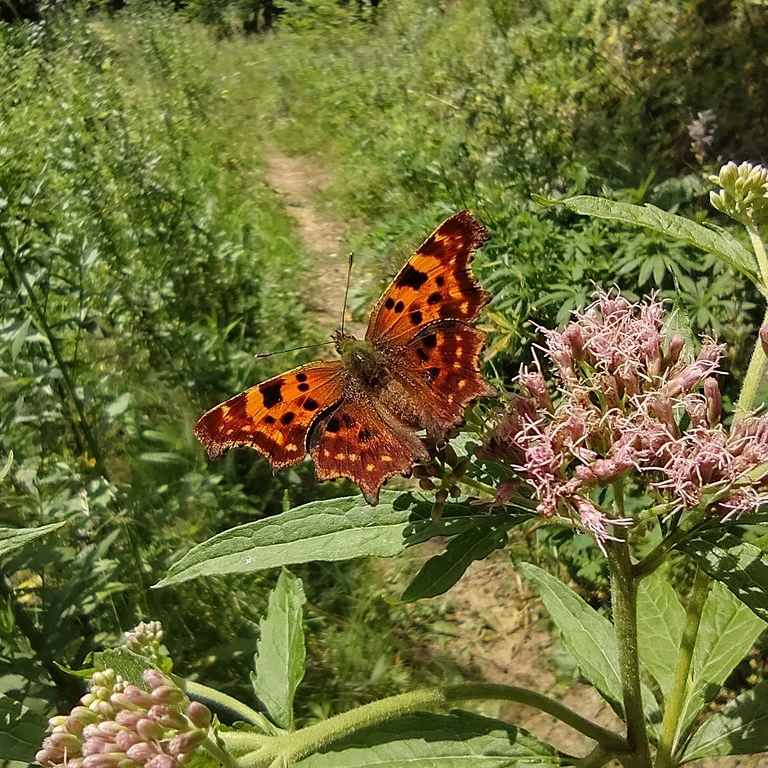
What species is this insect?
Polygonia c-album
